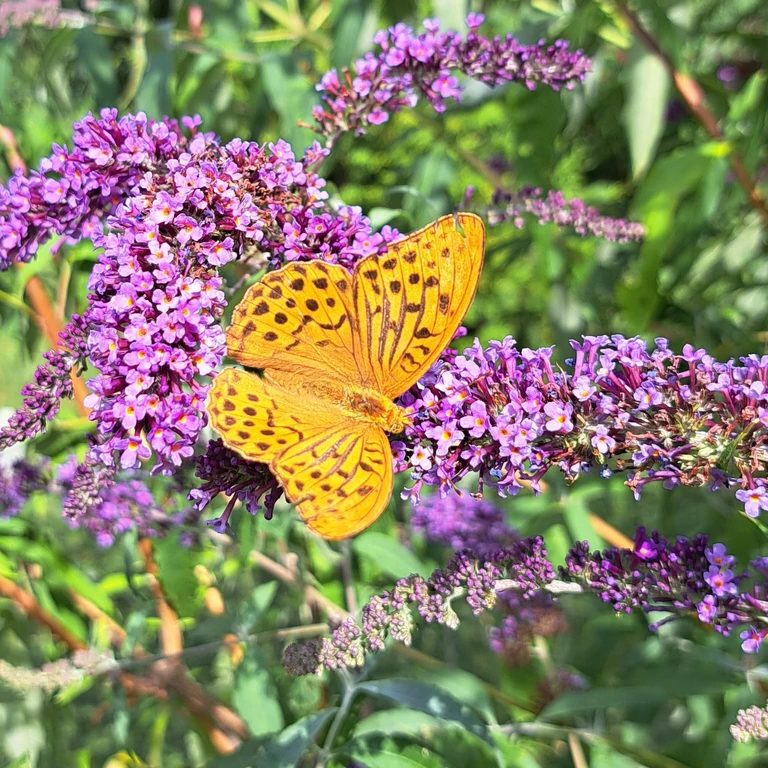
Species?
Argynnis paphia
